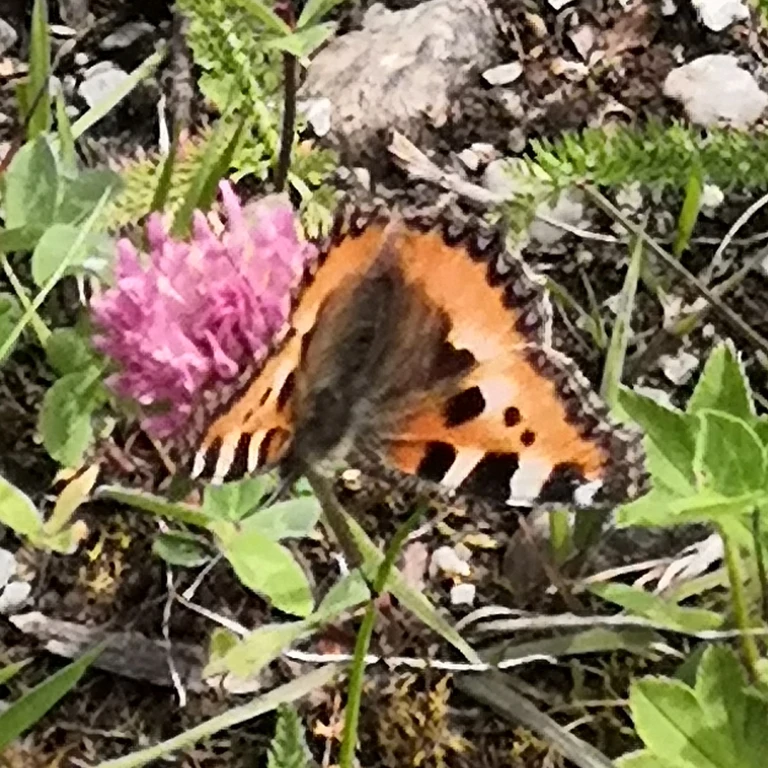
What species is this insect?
Aglais urticae
